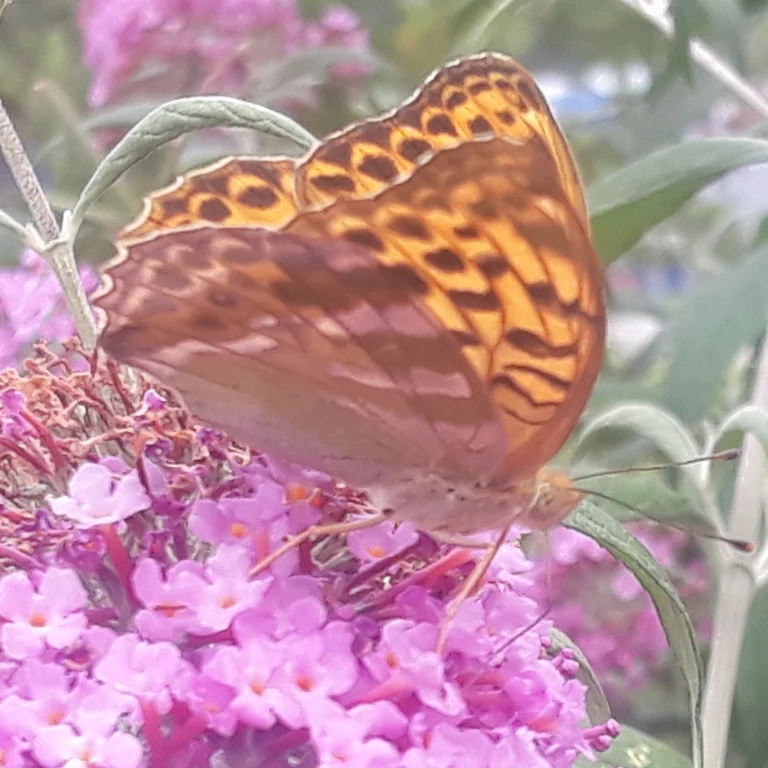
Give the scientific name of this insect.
Argynnis paphia
